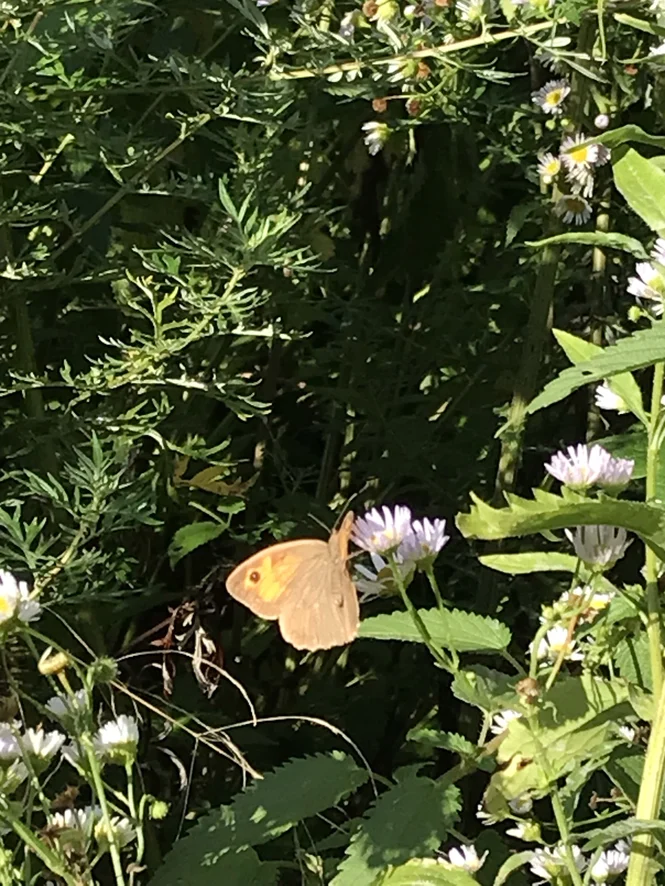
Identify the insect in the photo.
Maniola jurtina
